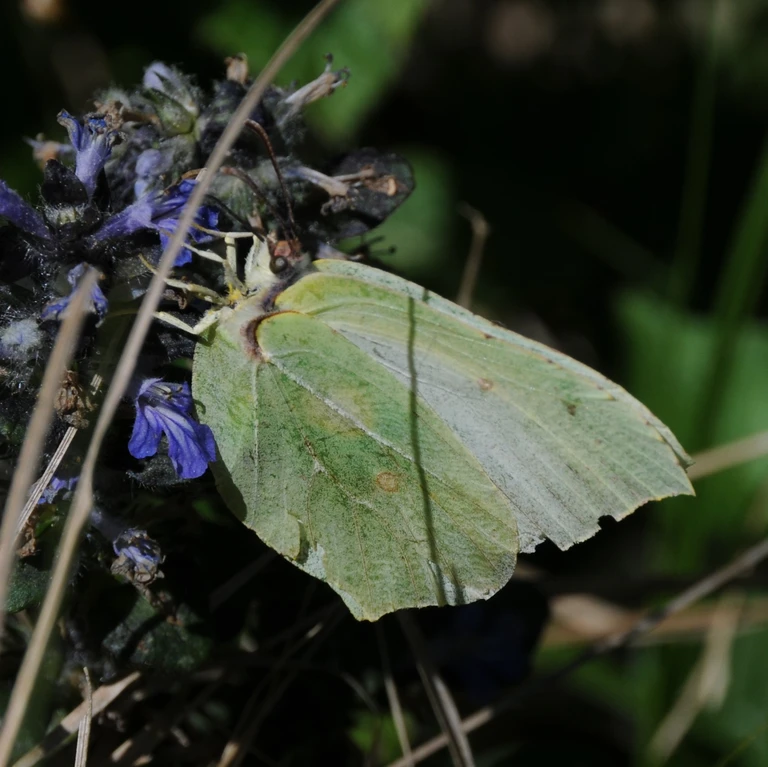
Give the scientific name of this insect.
Gonepteryx rhamni
